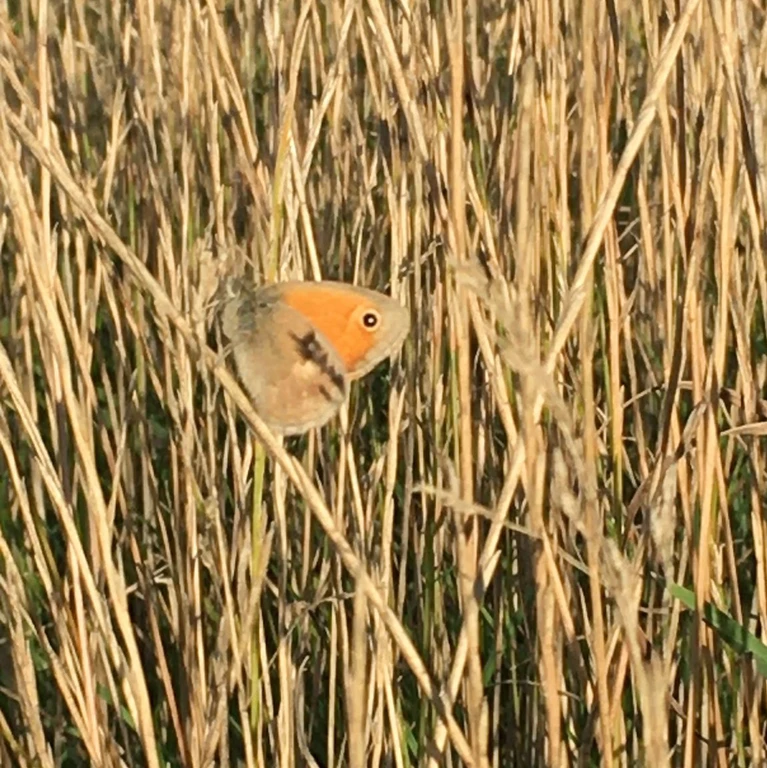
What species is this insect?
Coenonympha pamphilus
